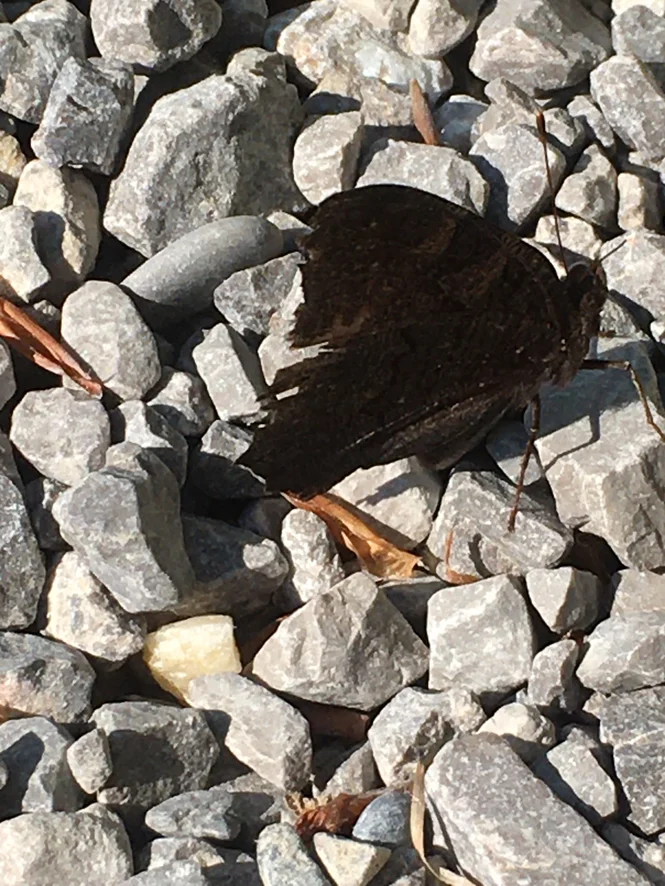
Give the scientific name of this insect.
Aglais io
